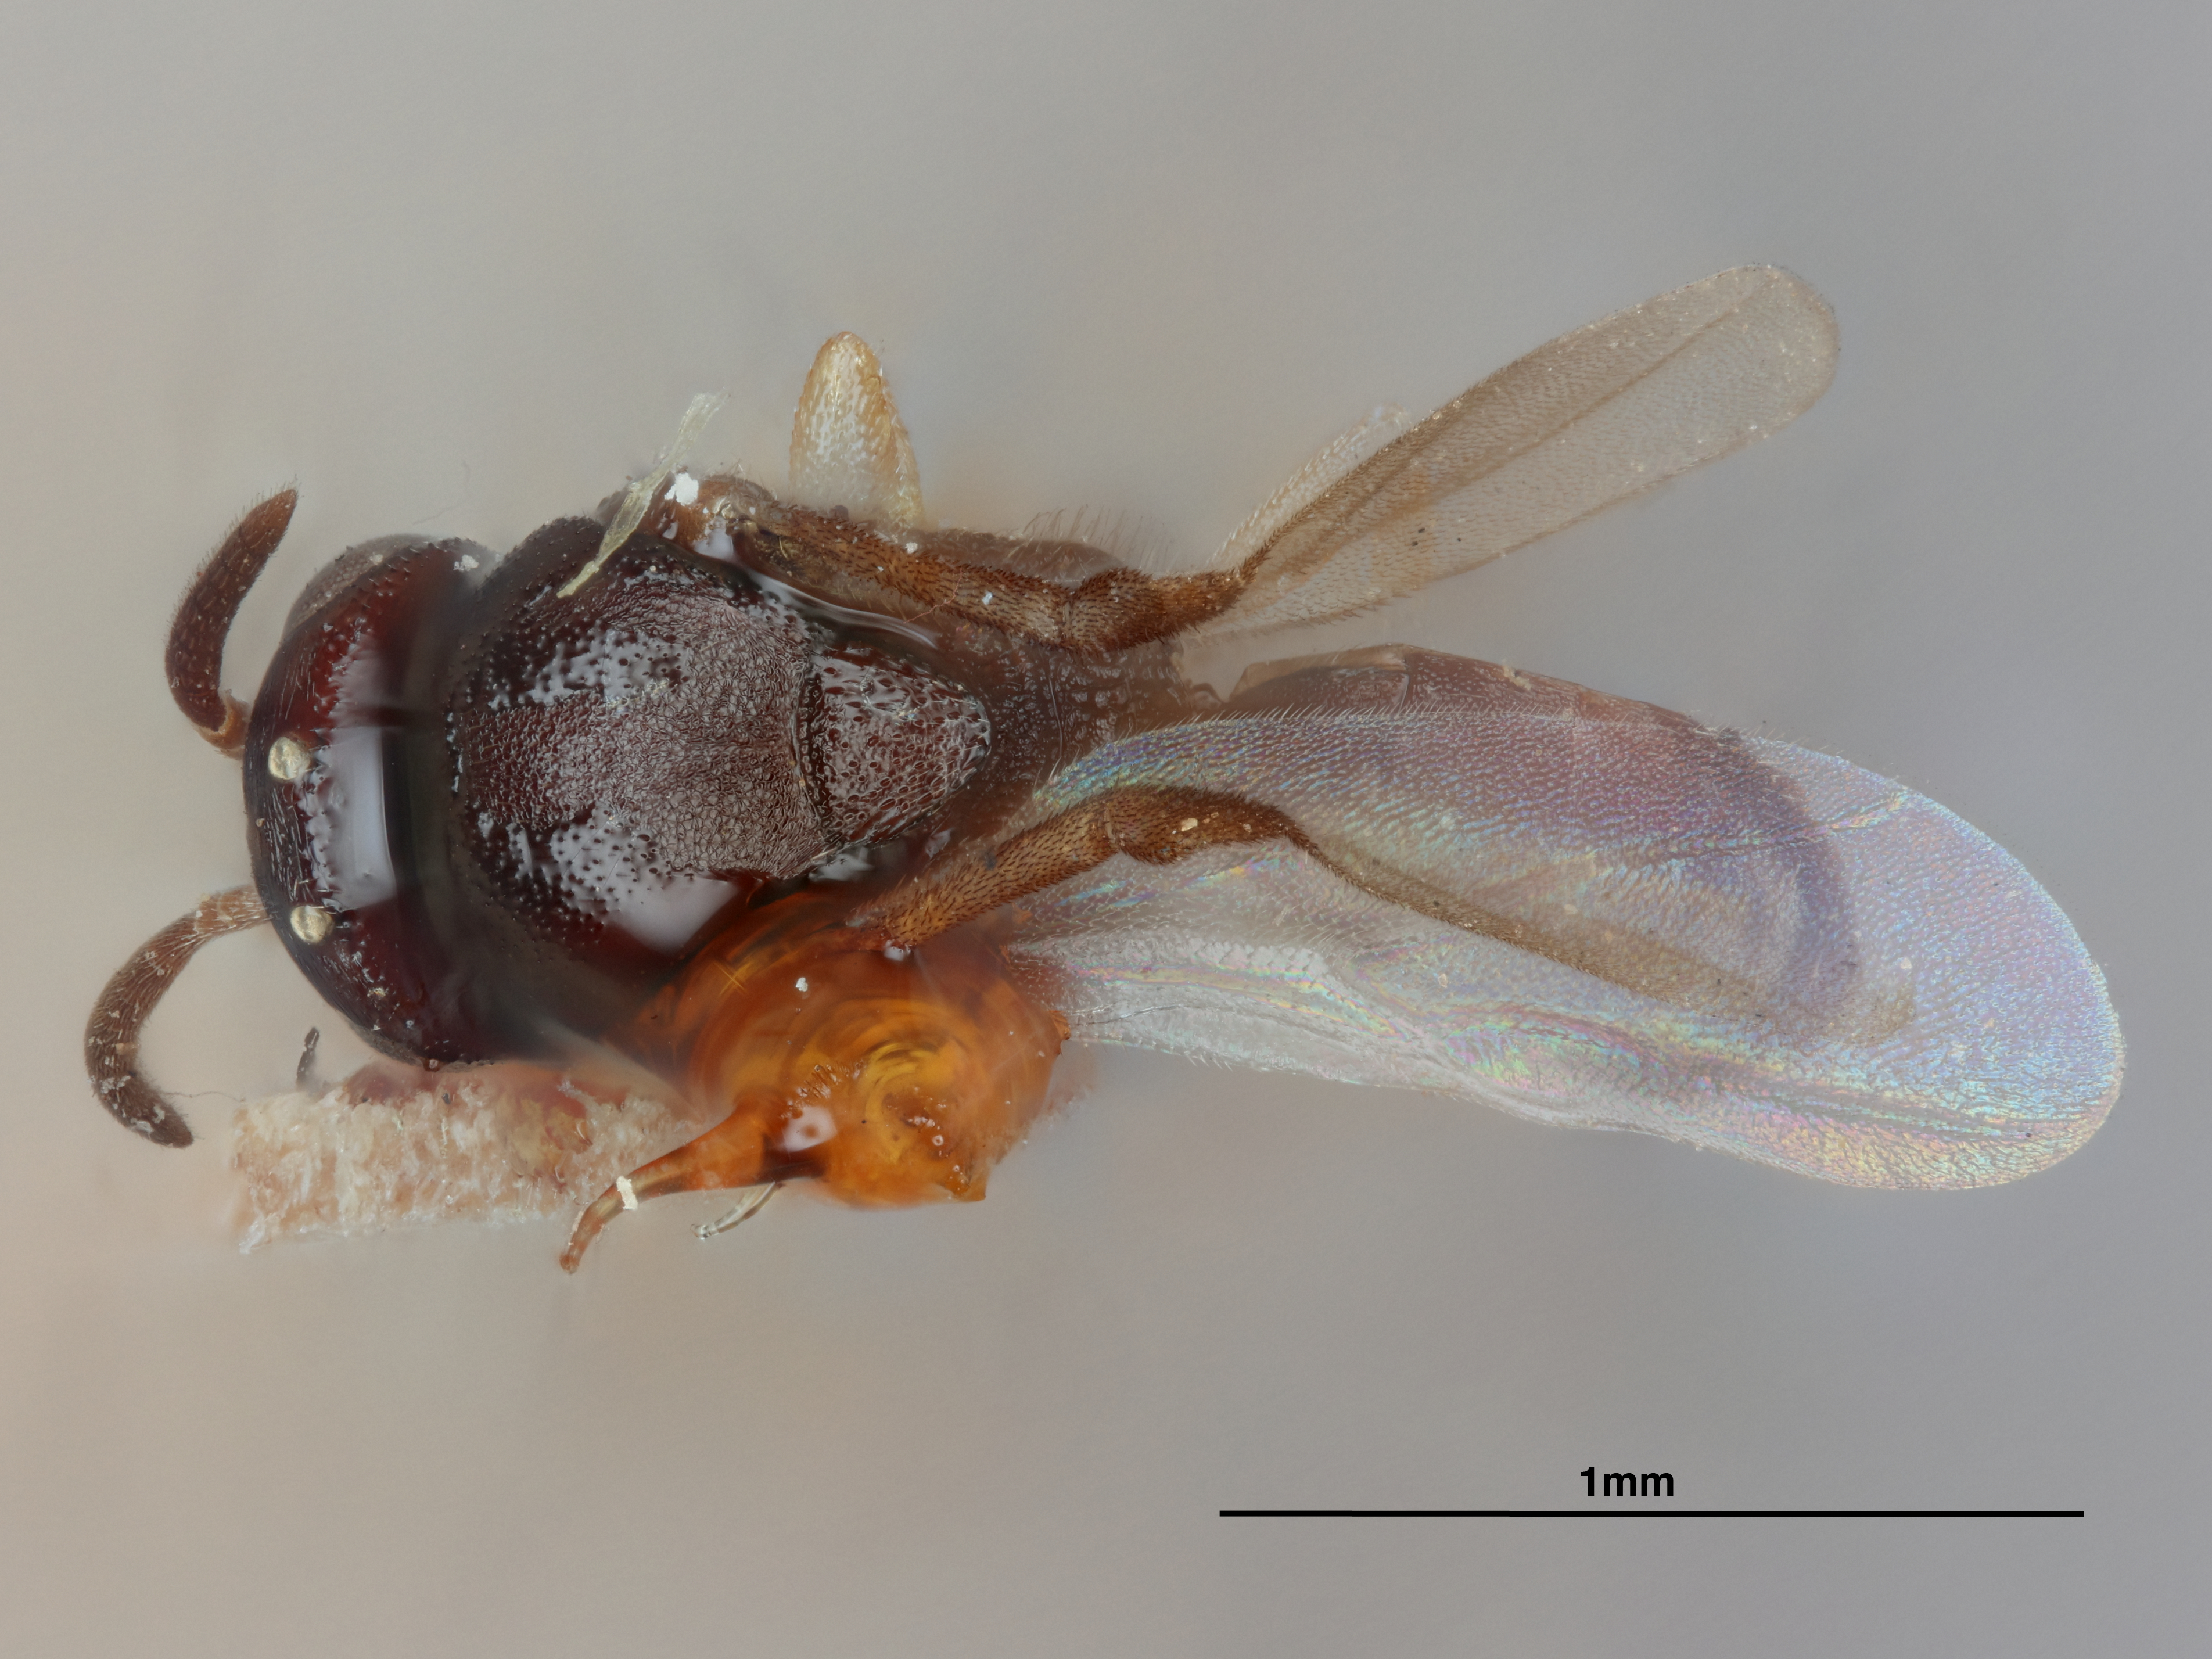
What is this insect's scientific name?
Elasmosoma vigilans
